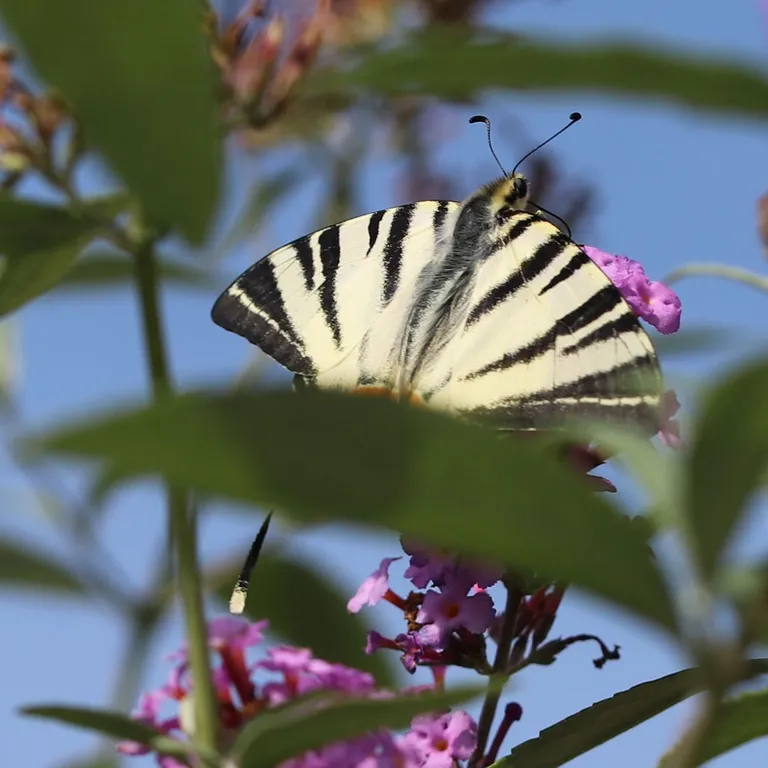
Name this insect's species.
Iphiclides podalirius
